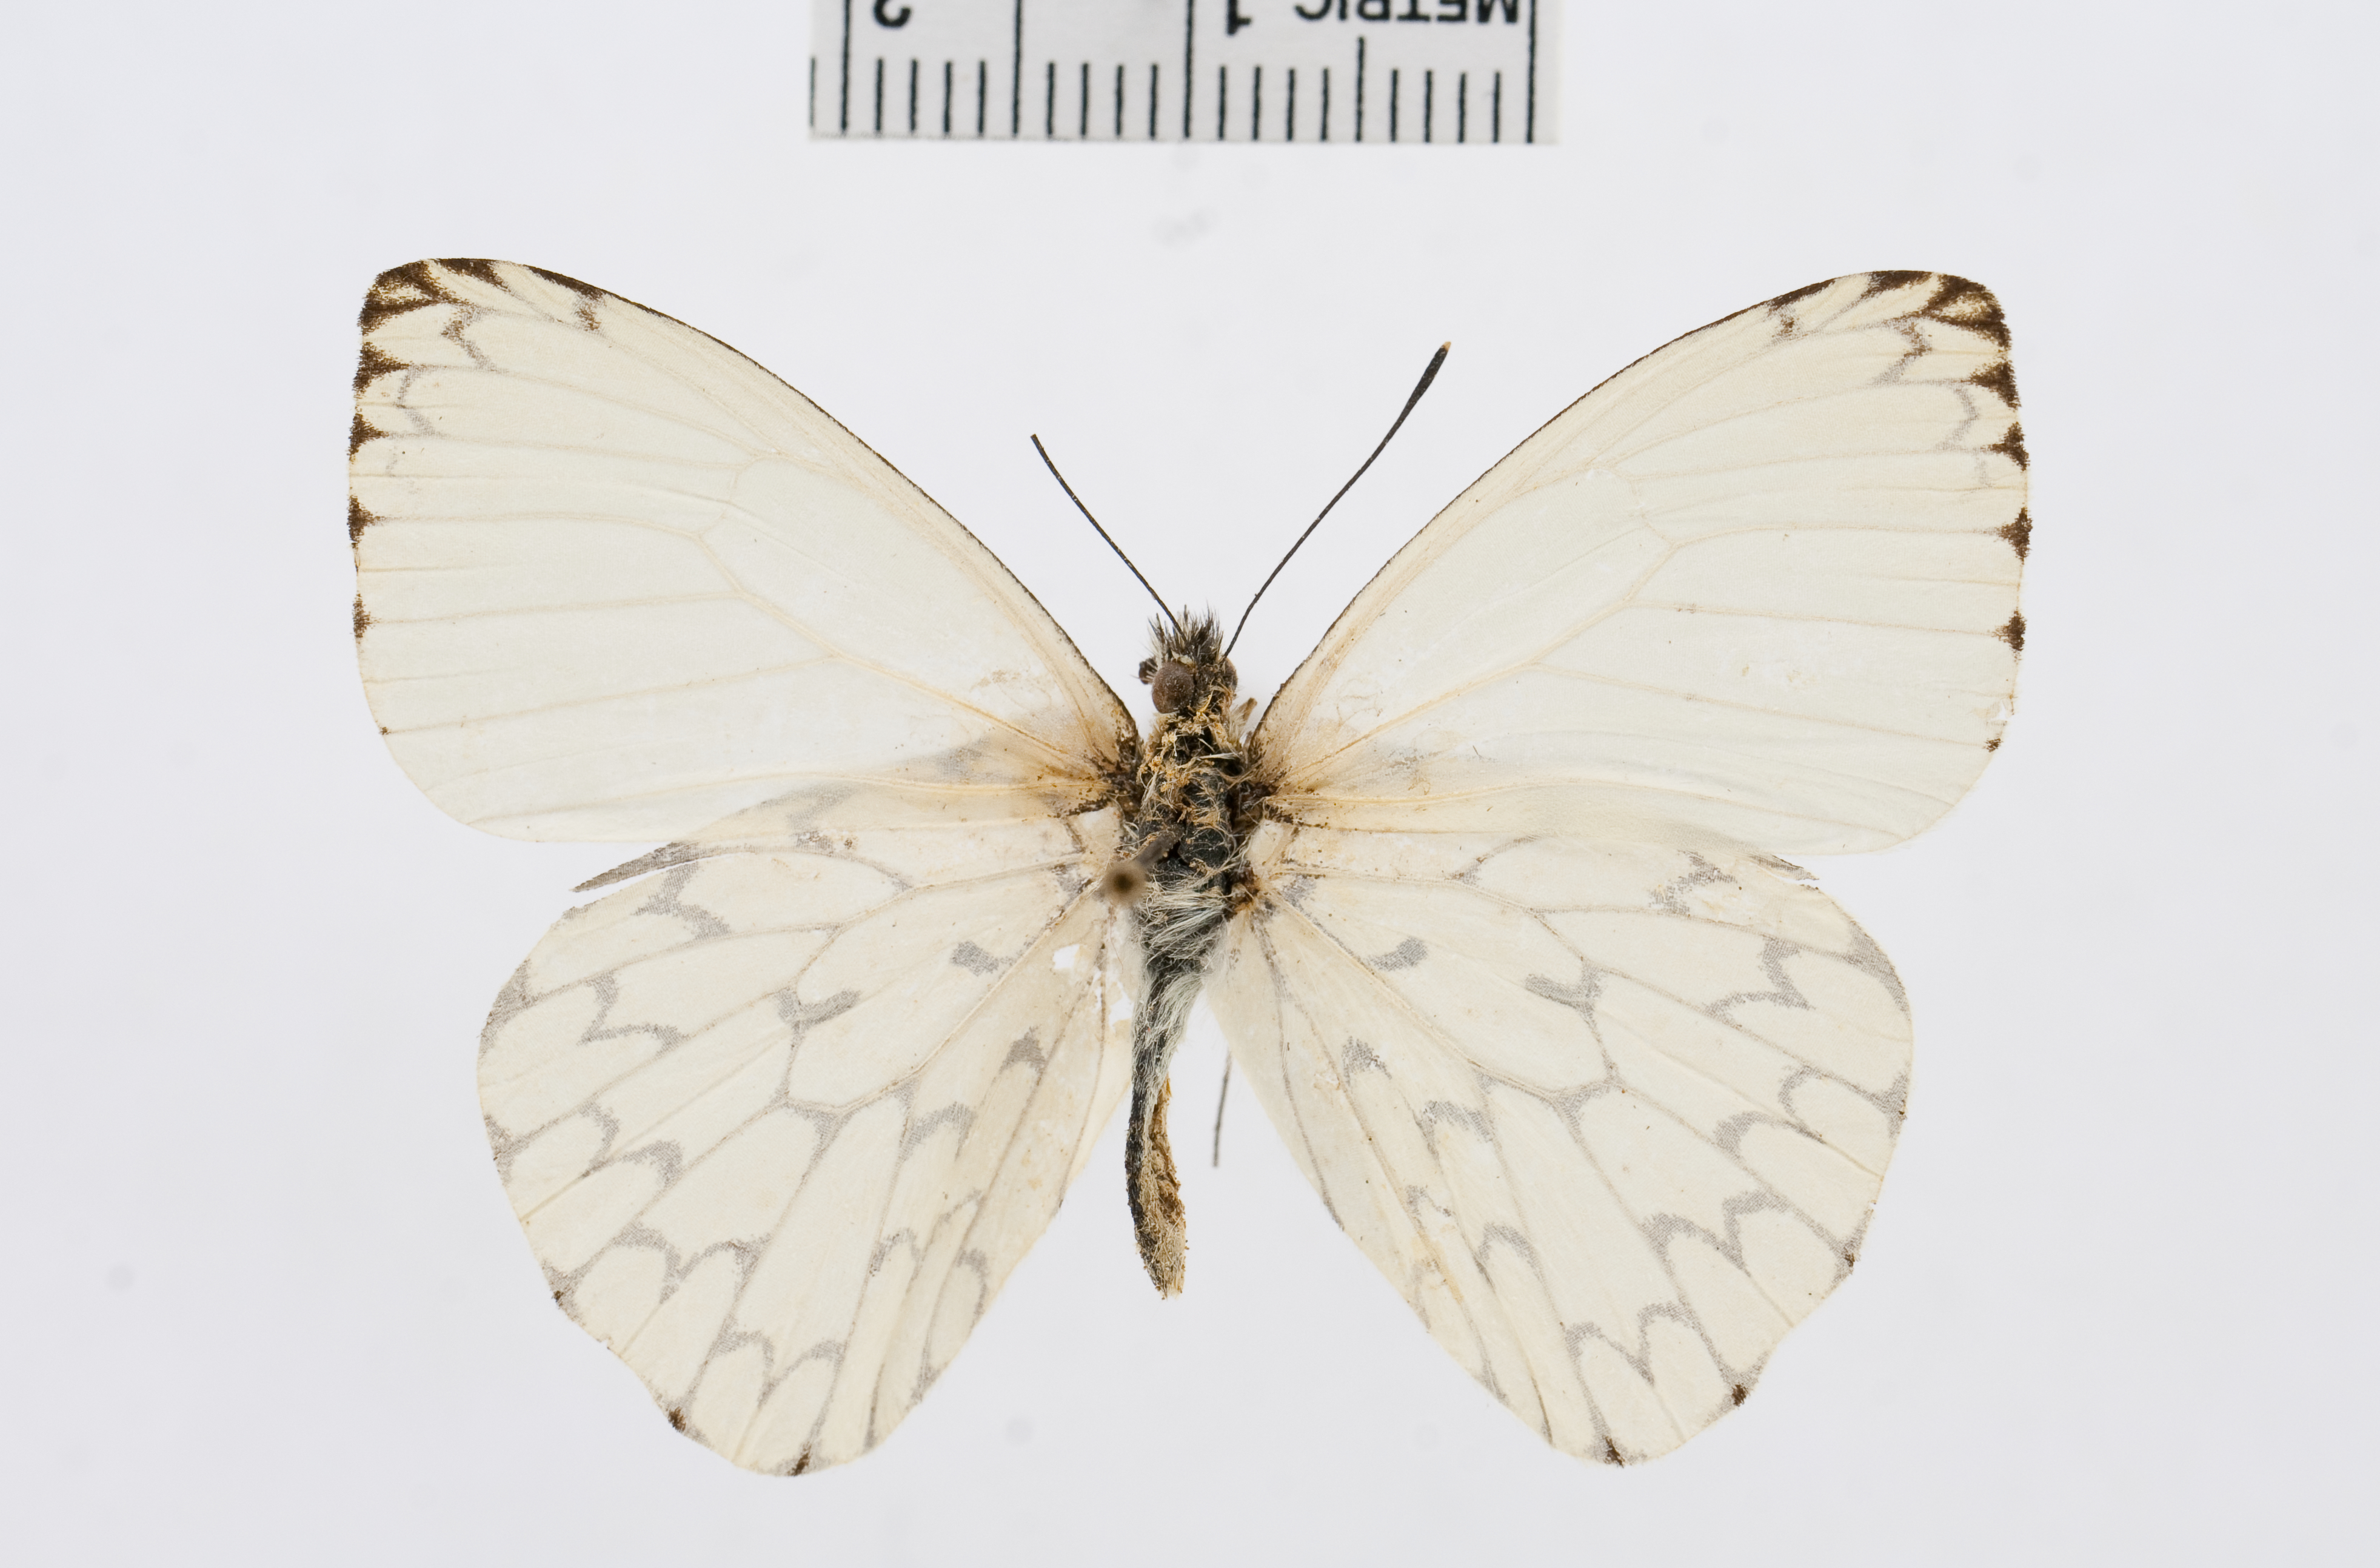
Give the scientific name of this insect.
Hesperocharis erota
